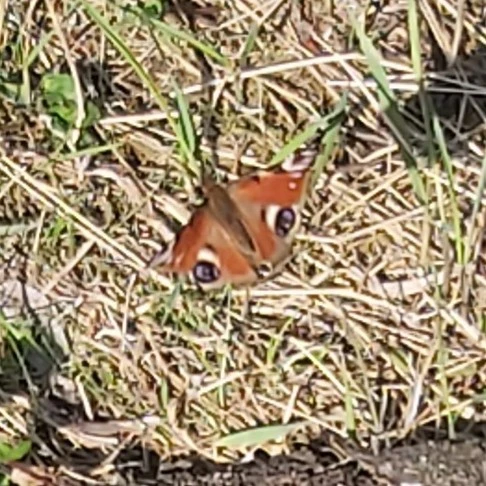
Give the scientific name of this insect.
Aglais io
